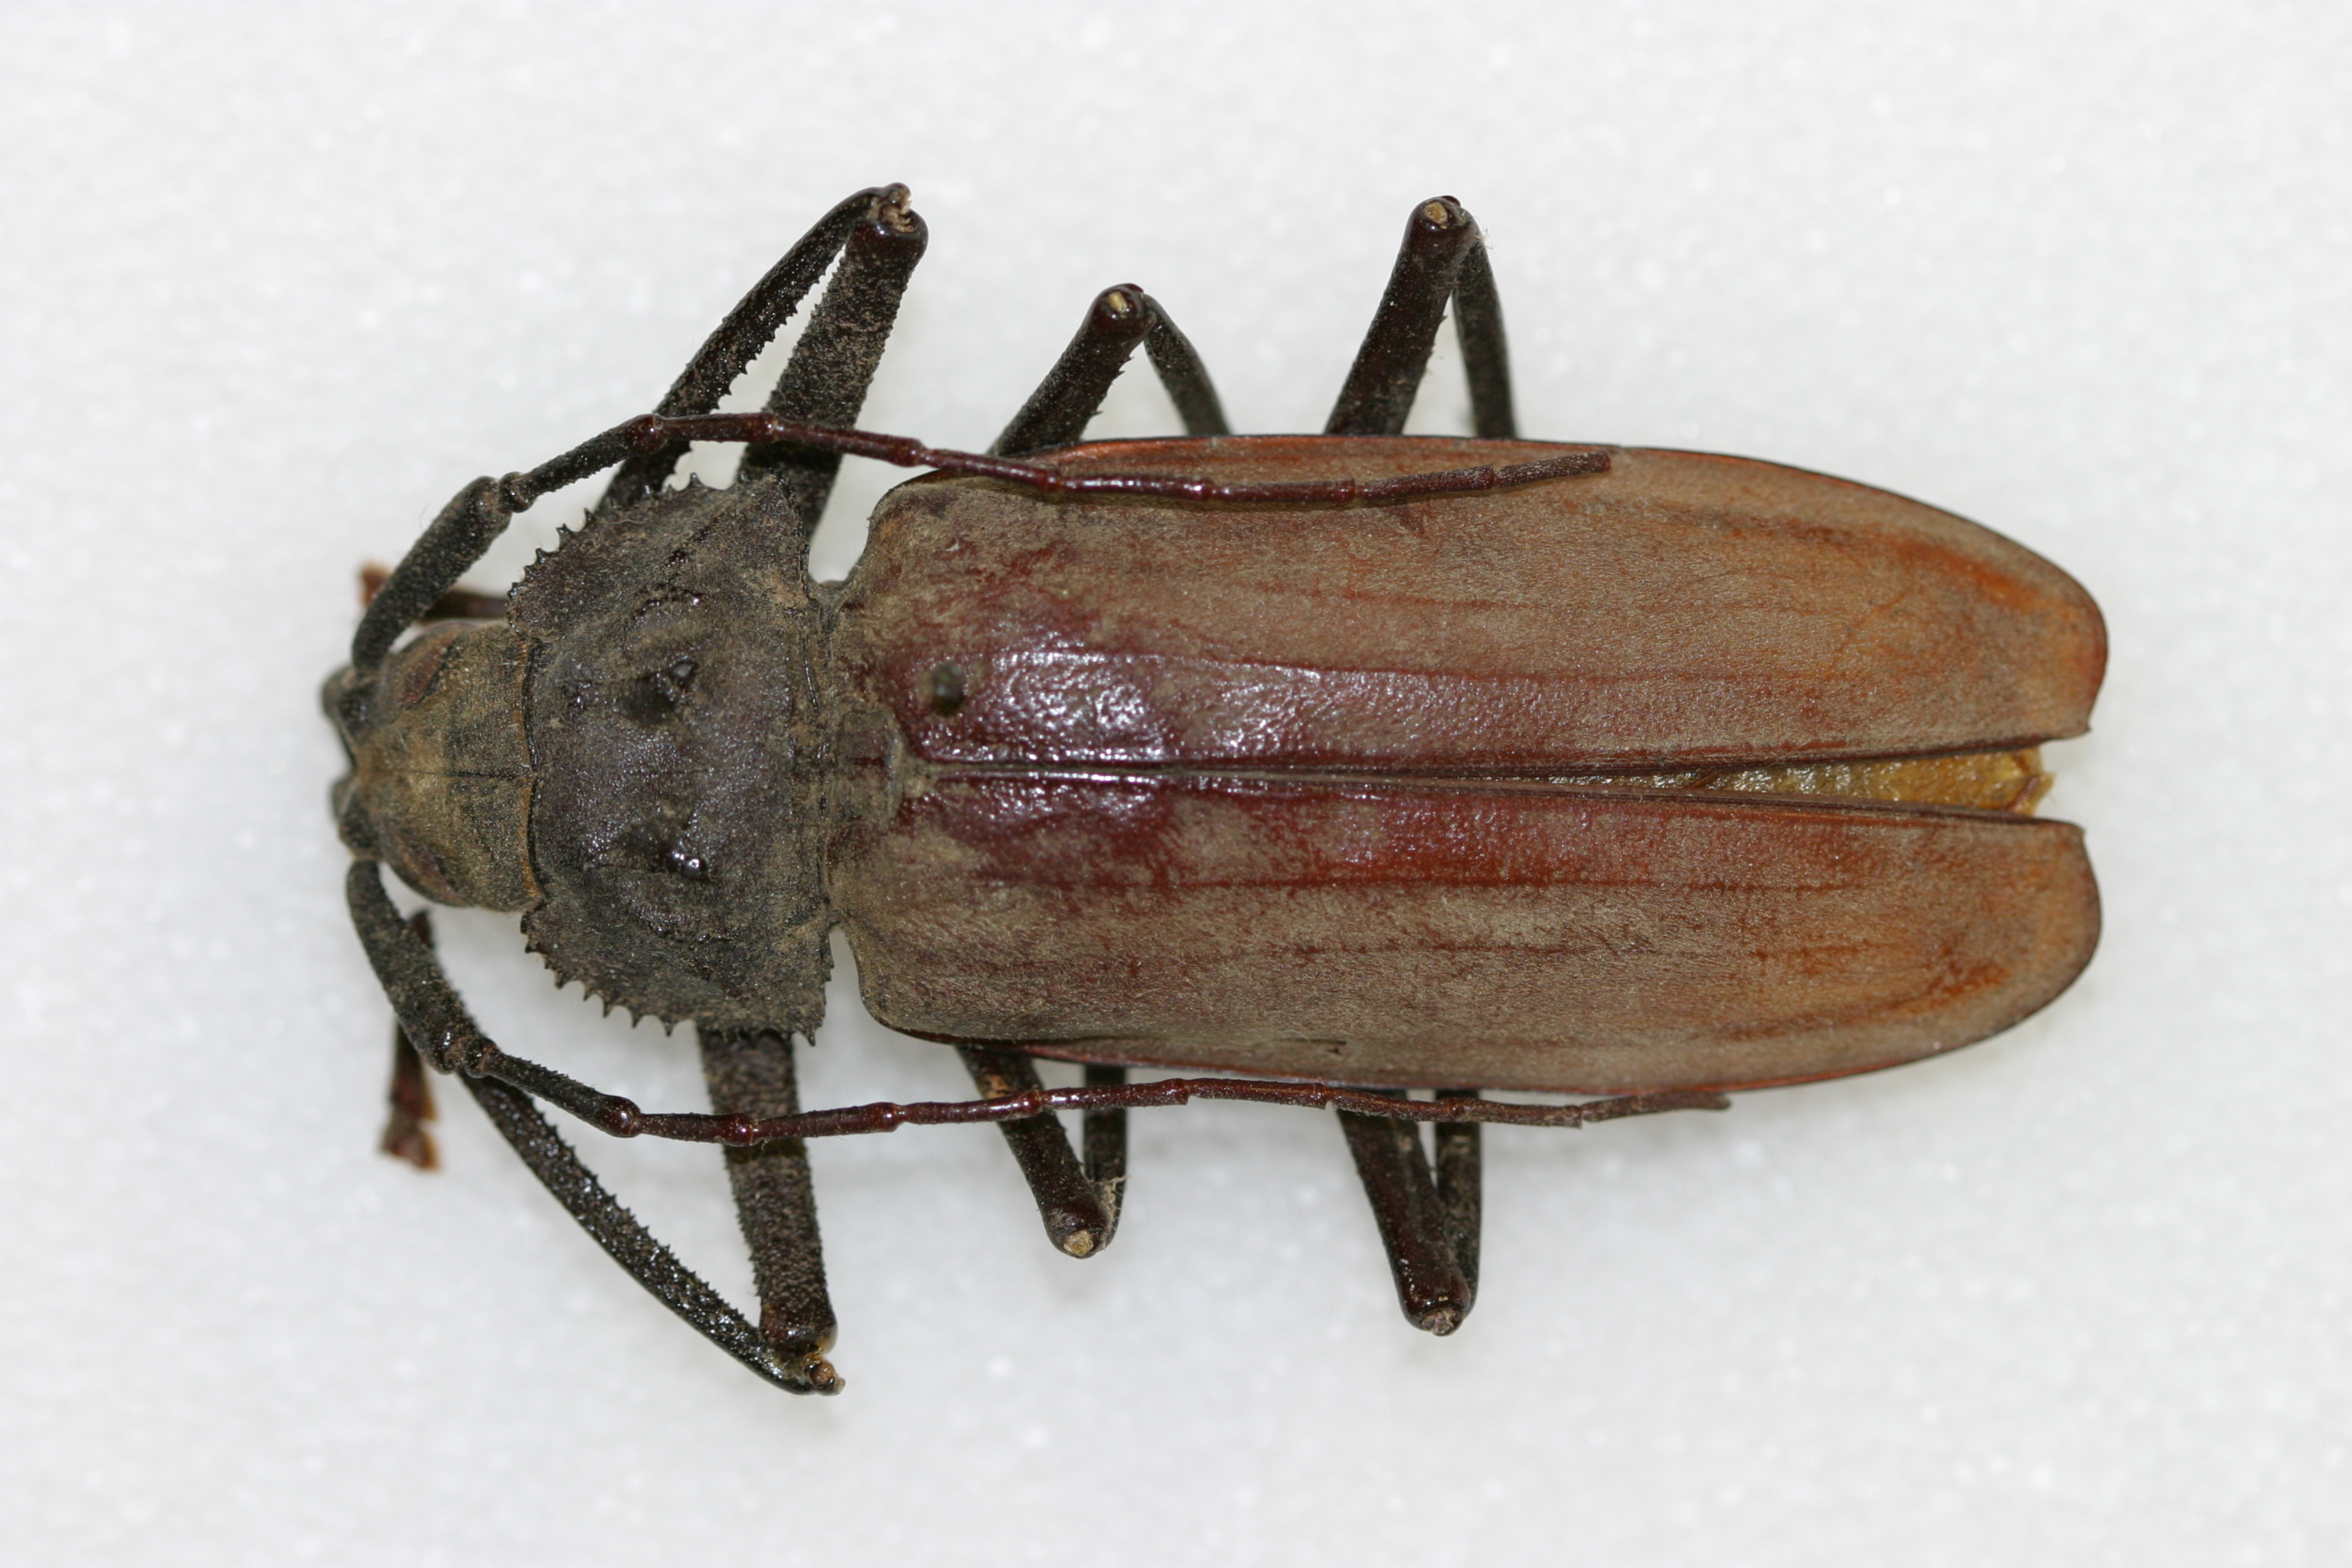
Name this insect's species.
Mecosarthron domingoensis (also Xixuthrus domingoensis)
